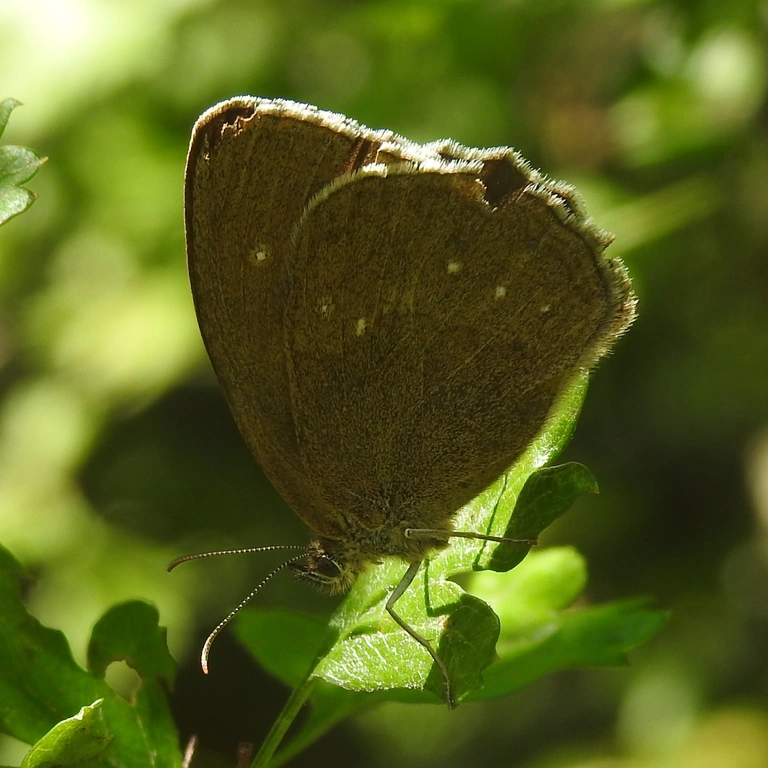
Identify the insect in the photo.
Aphantopus hyperantus
